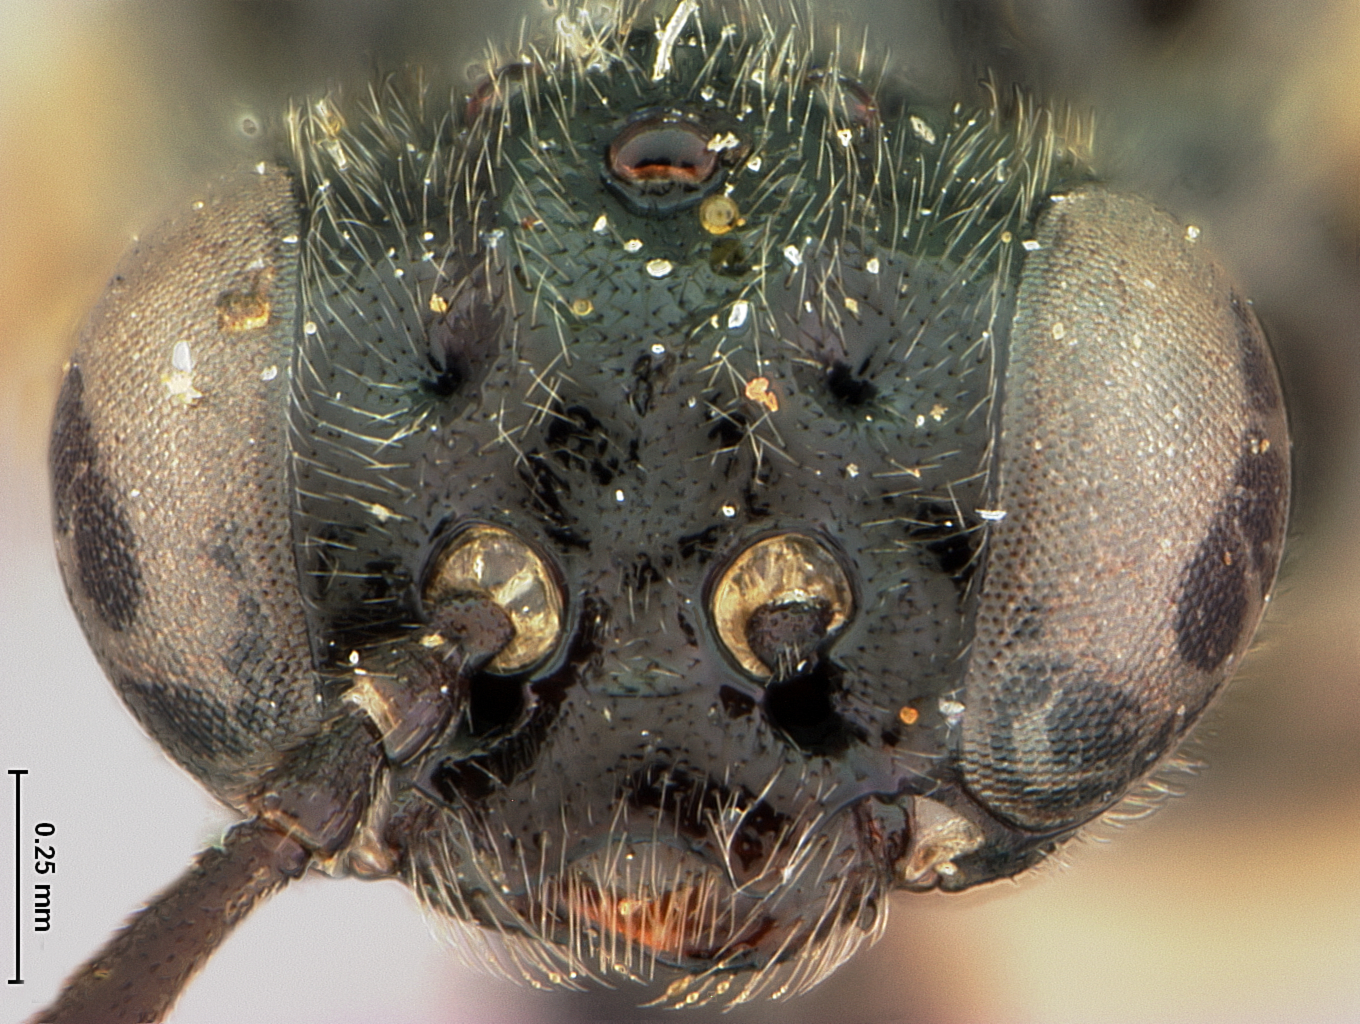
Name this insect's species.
Caliroa nyssae
